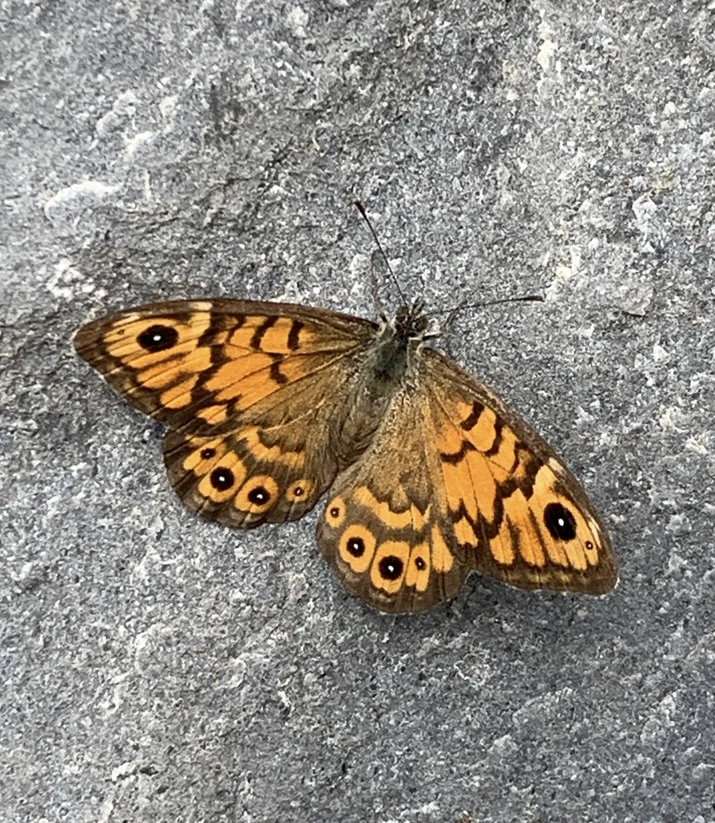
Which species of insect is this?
Lasiommata megera (also Pararge megera)
